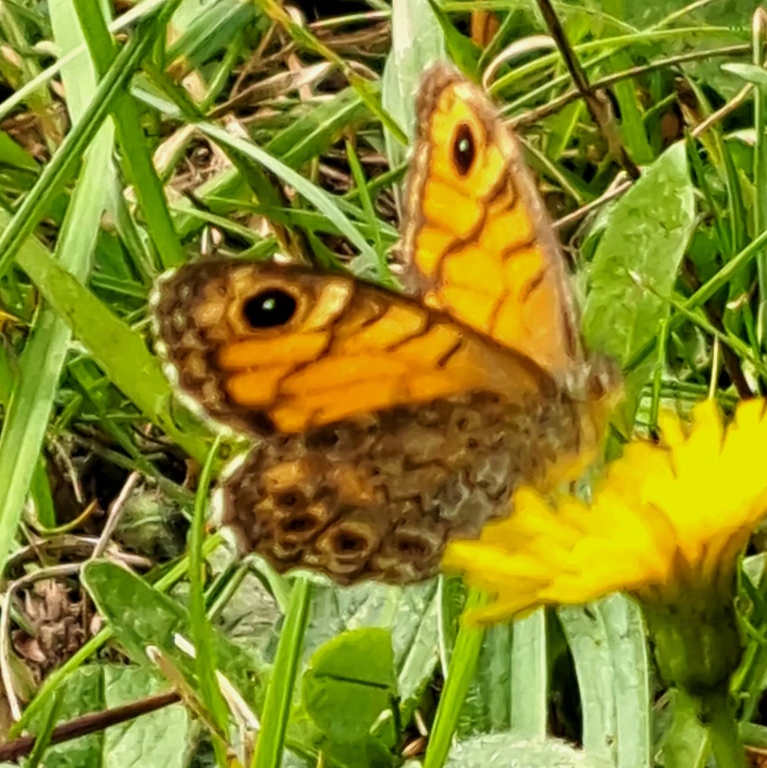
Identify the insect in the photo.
Lasiommata megera (also Pararge megera)
